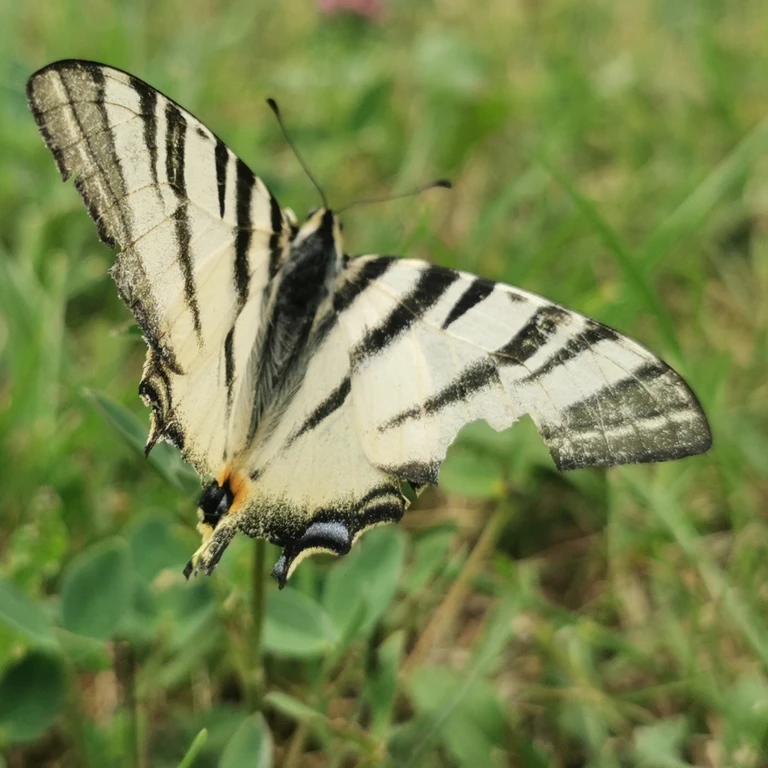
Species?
Iphiclides podalirius
